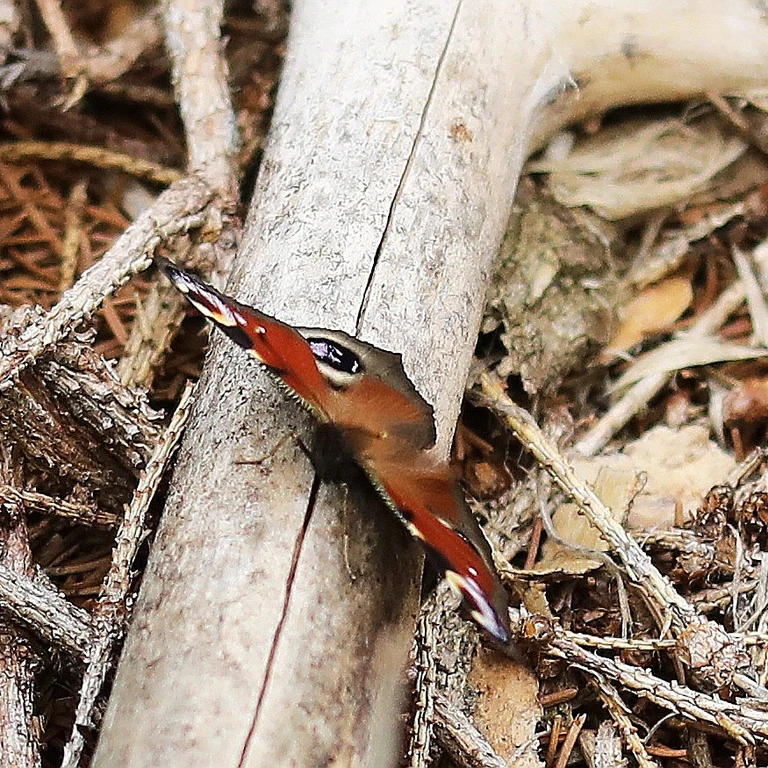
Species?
Aglais io
